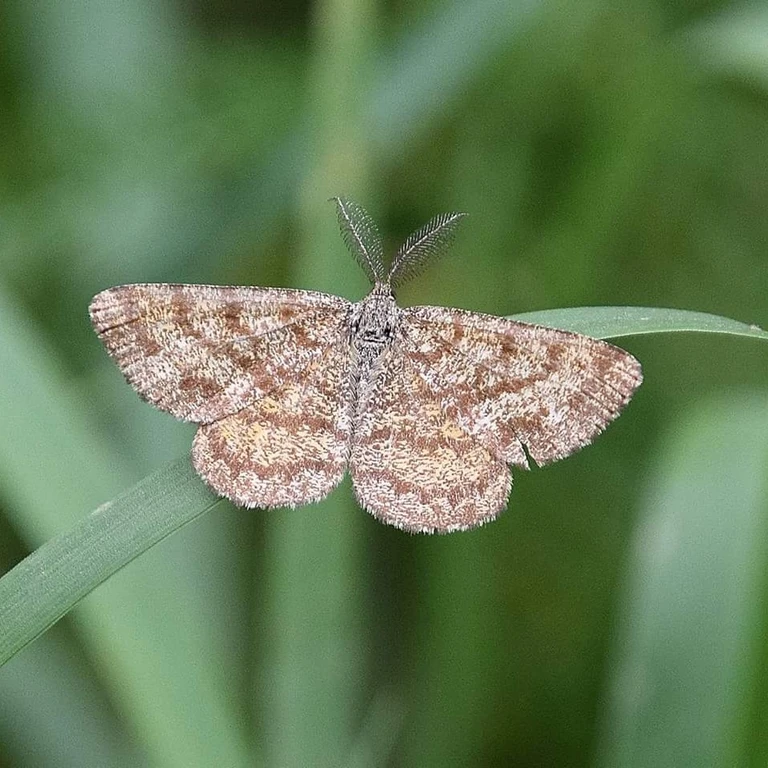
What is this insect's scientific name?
Ematurga atomaria
